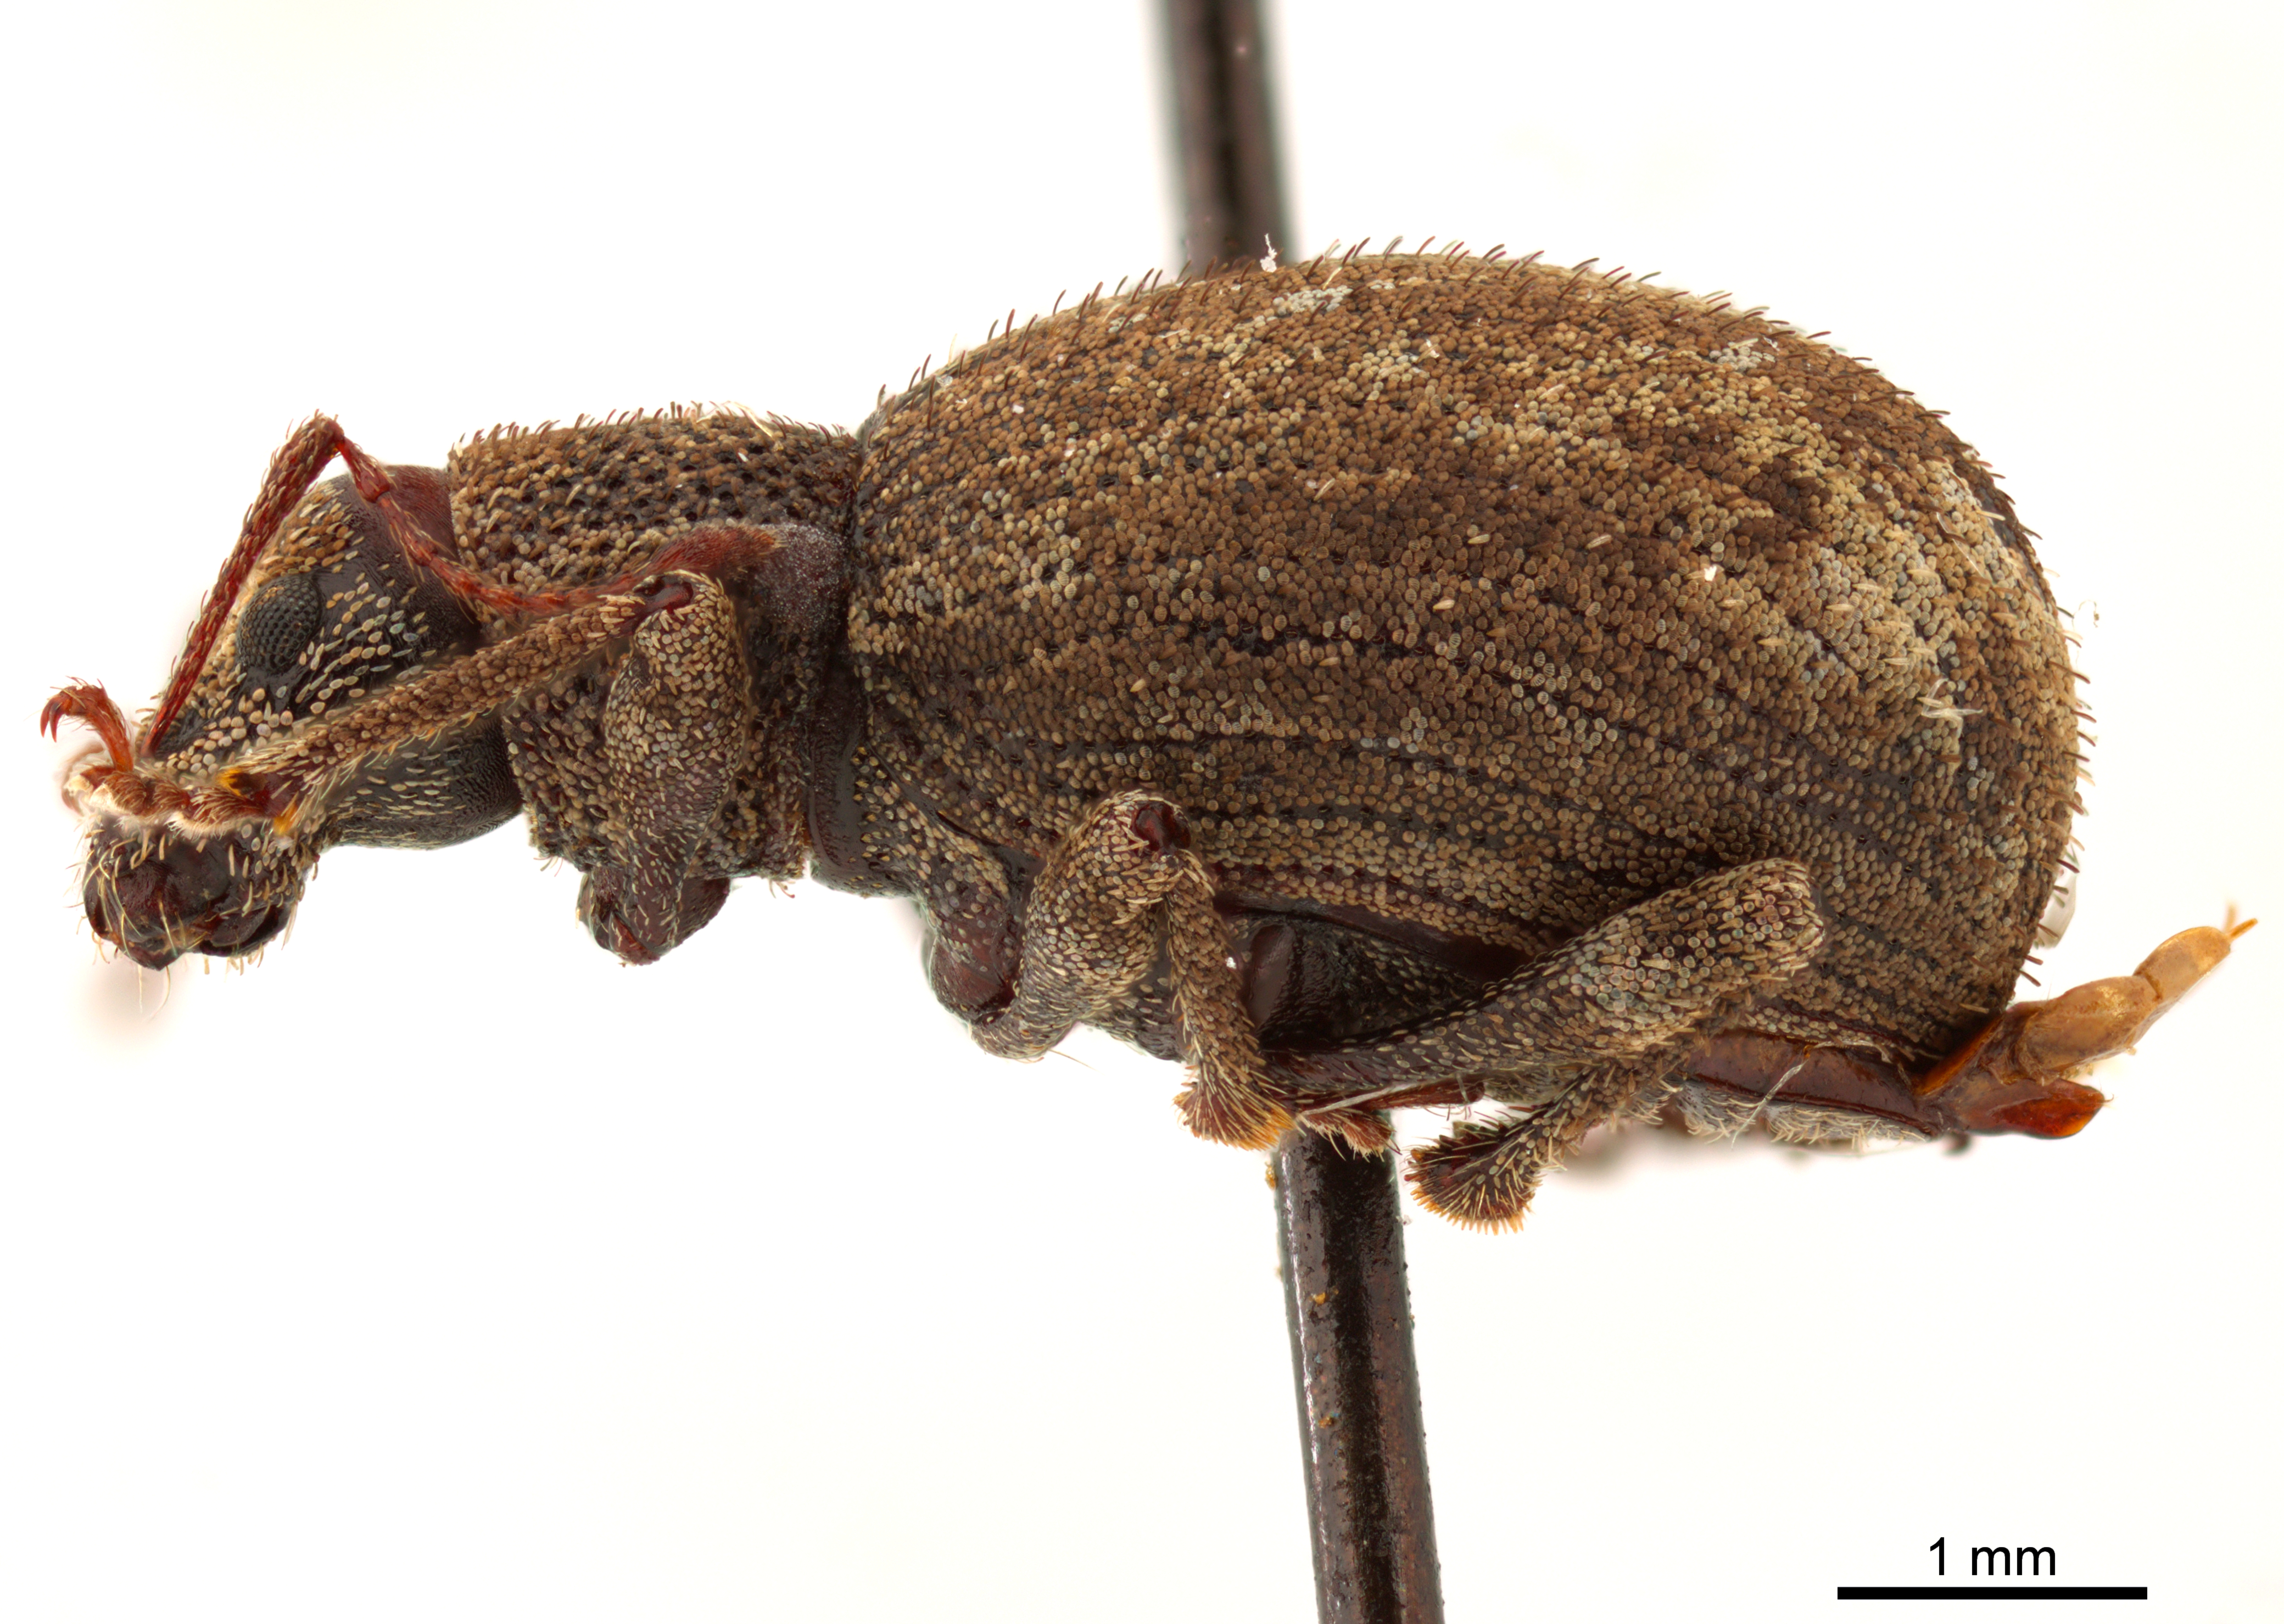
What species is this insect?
Geoderces incomptus (also Nemocestes incomptus)
